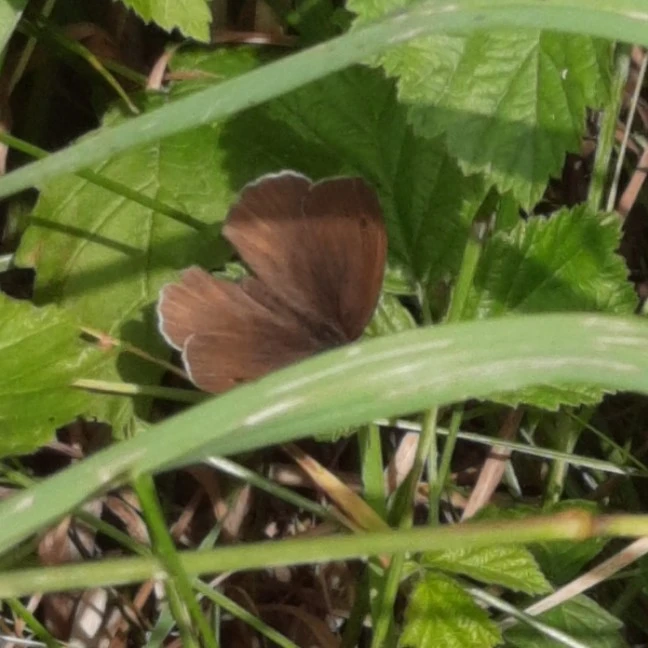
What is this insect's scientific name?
Maniola jurtina
